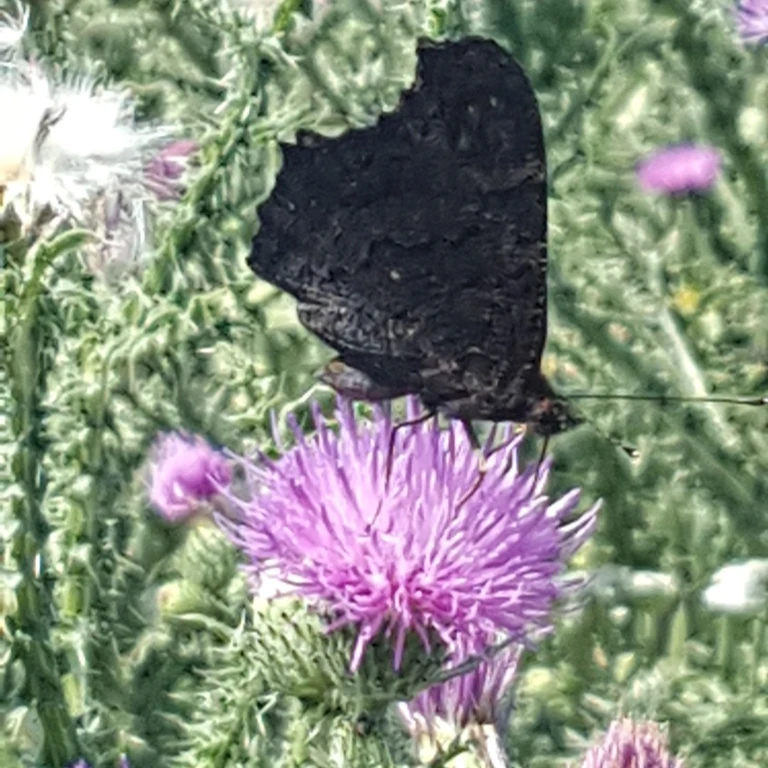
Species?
Aglais io
